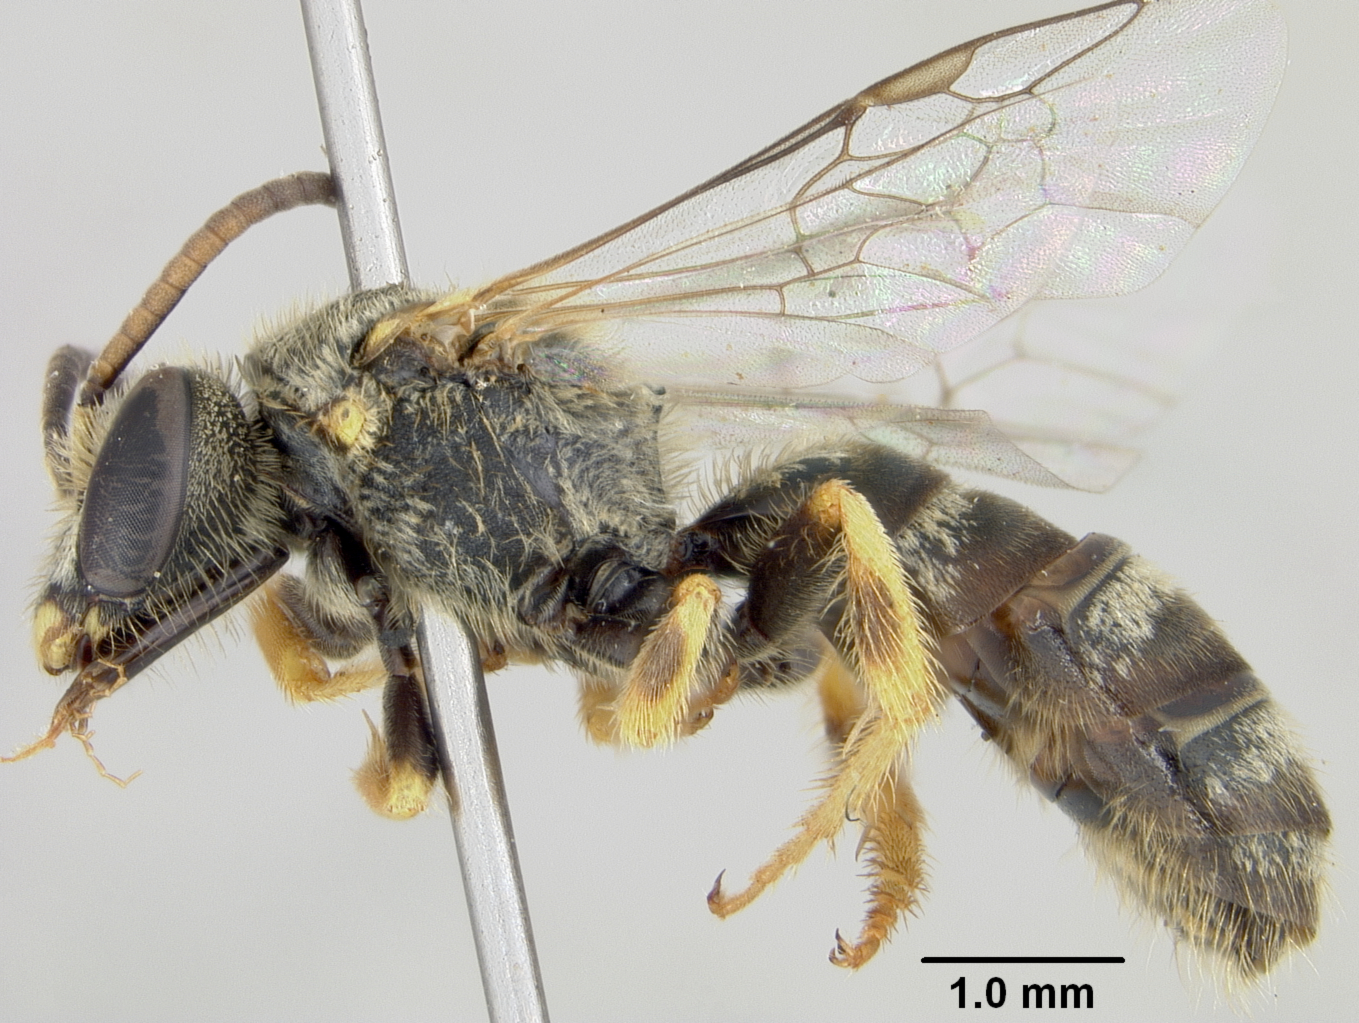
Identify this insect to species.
Halictus eschichotzi
